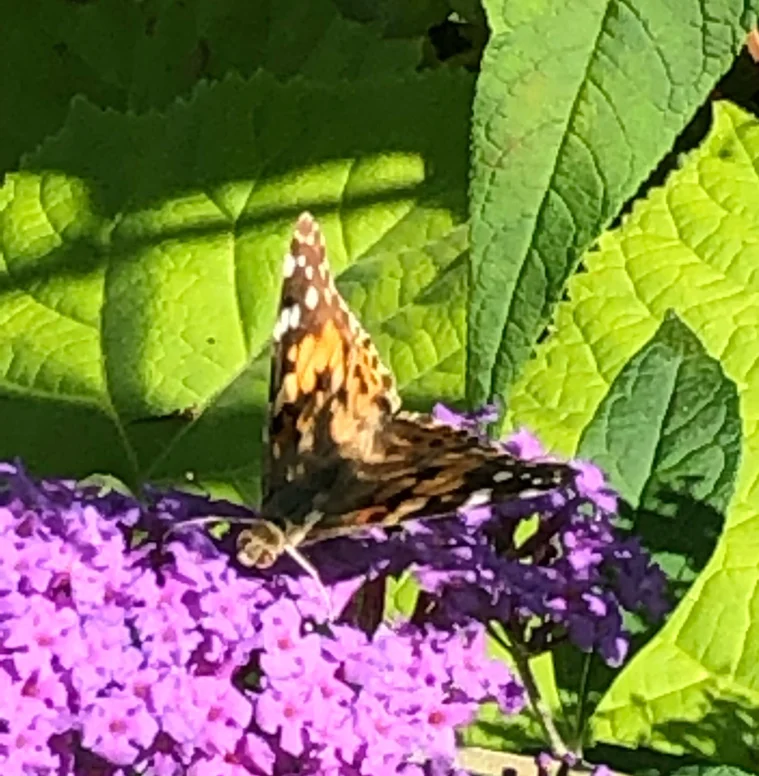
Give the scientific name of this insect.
Vanessa cardui
